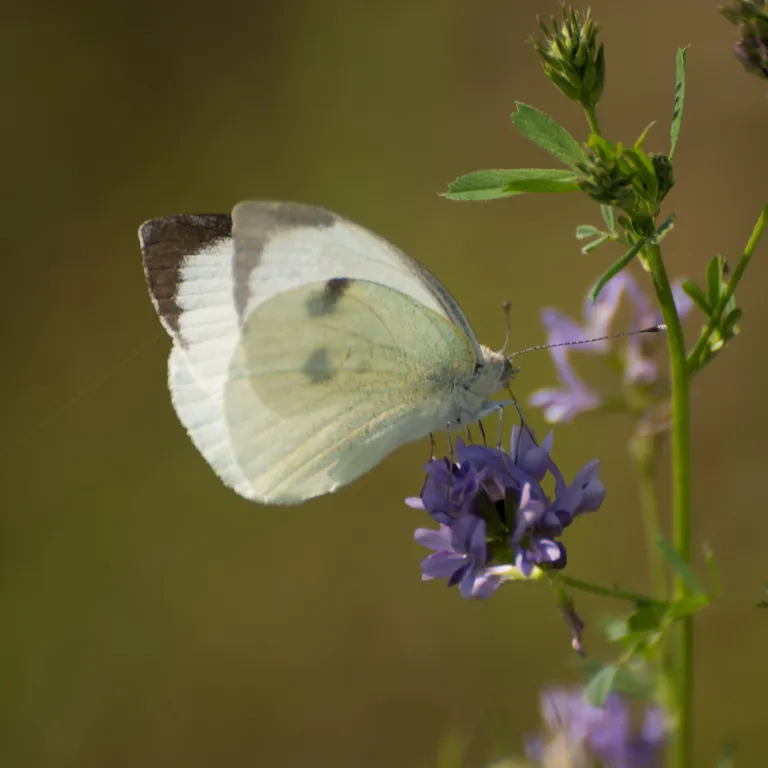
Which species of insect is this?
Pieris brassicae
